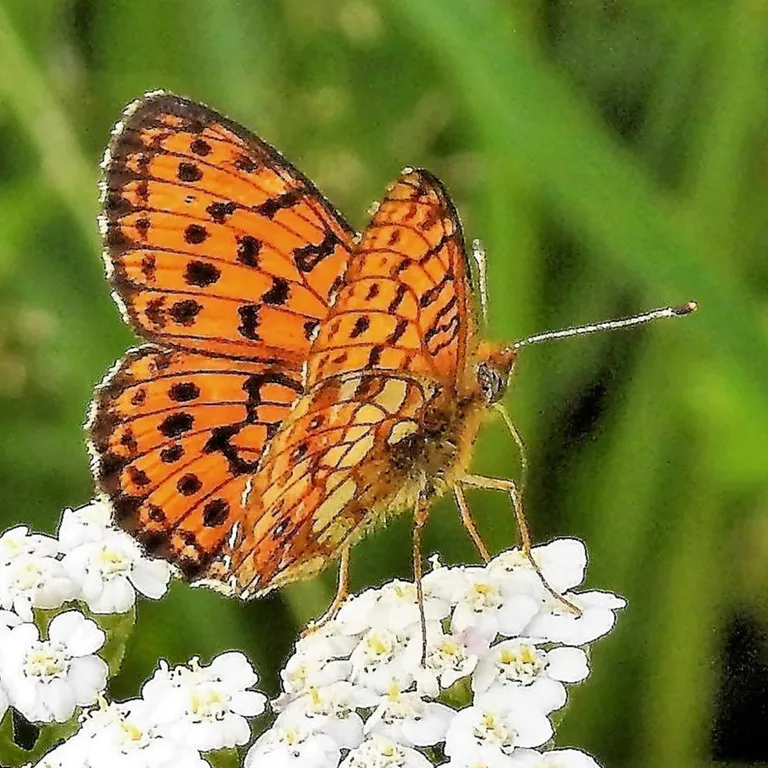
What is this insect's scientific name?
Brenthis ino
